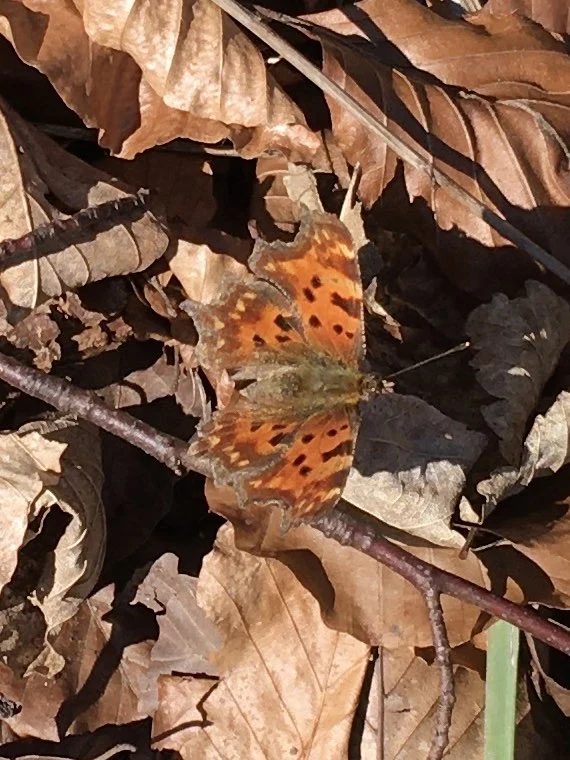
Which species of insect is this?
Polygonia c-album
